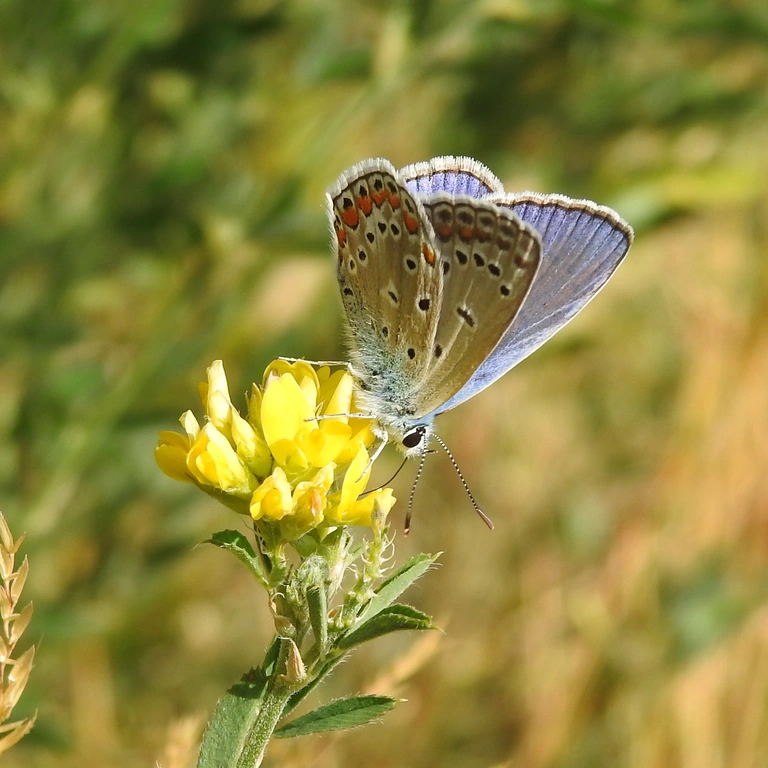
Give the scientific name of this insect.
Polyommatus icarus
